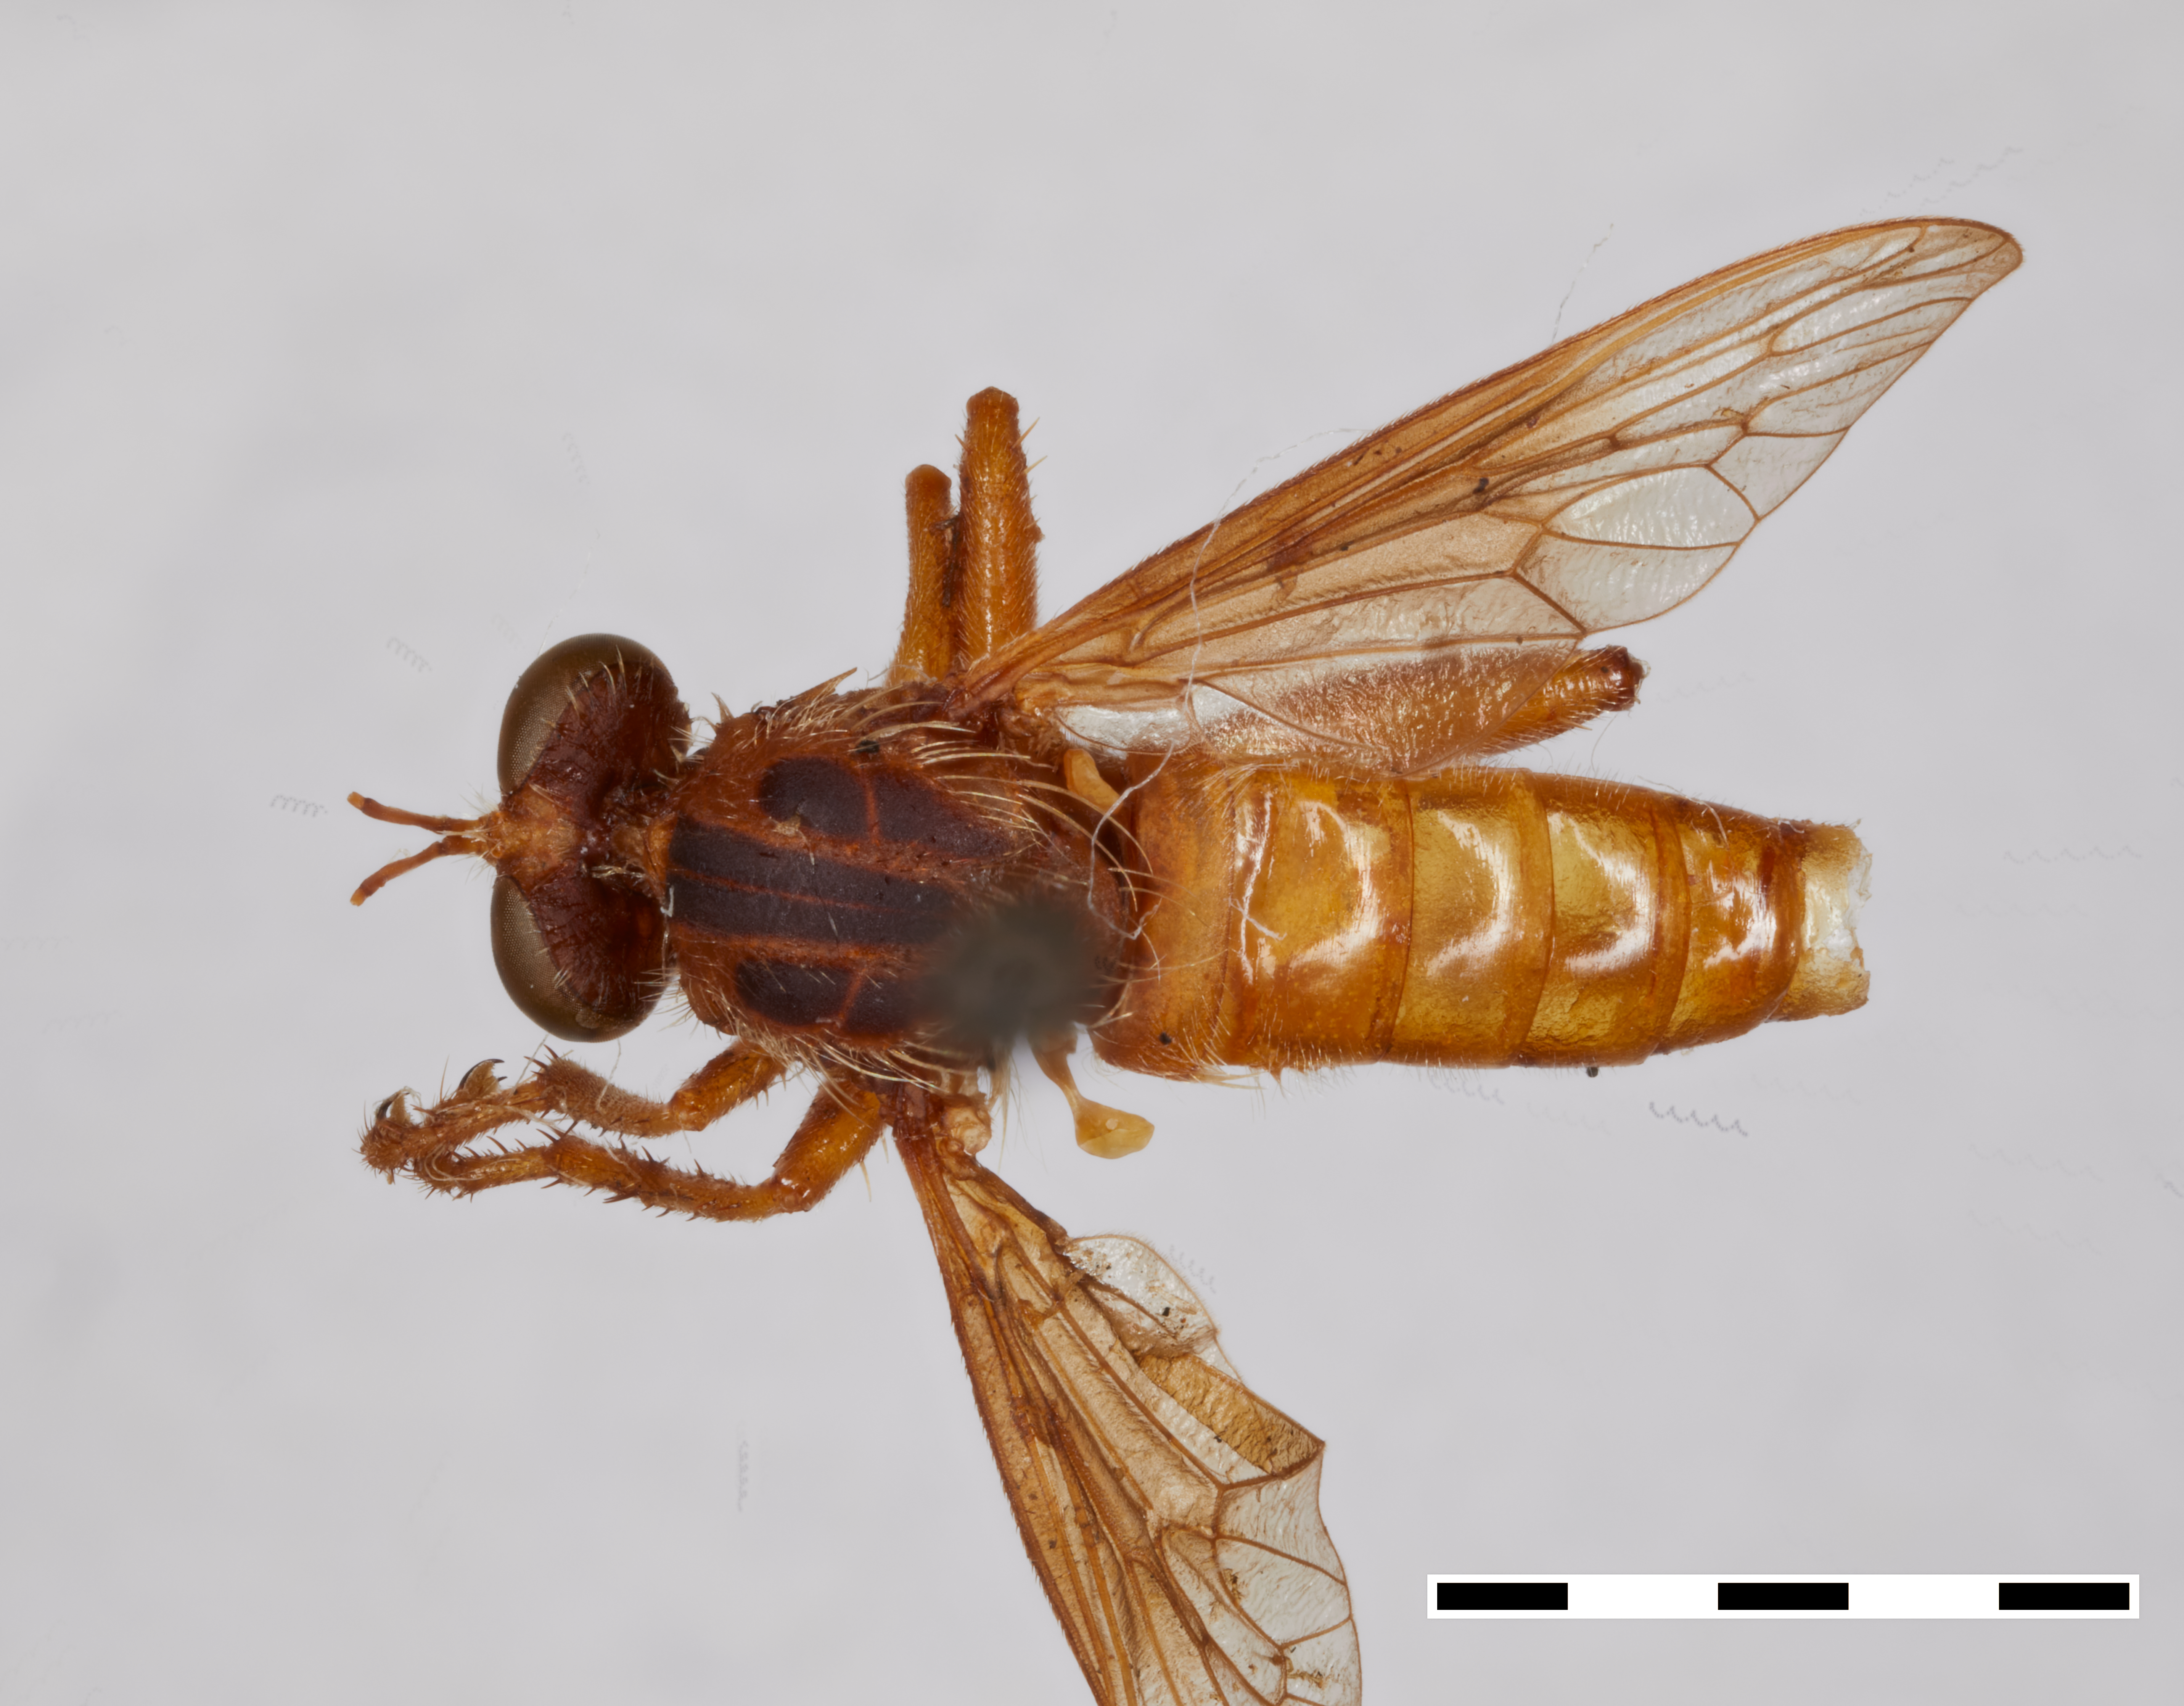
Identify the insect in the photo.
Aphamartania knutsoni
